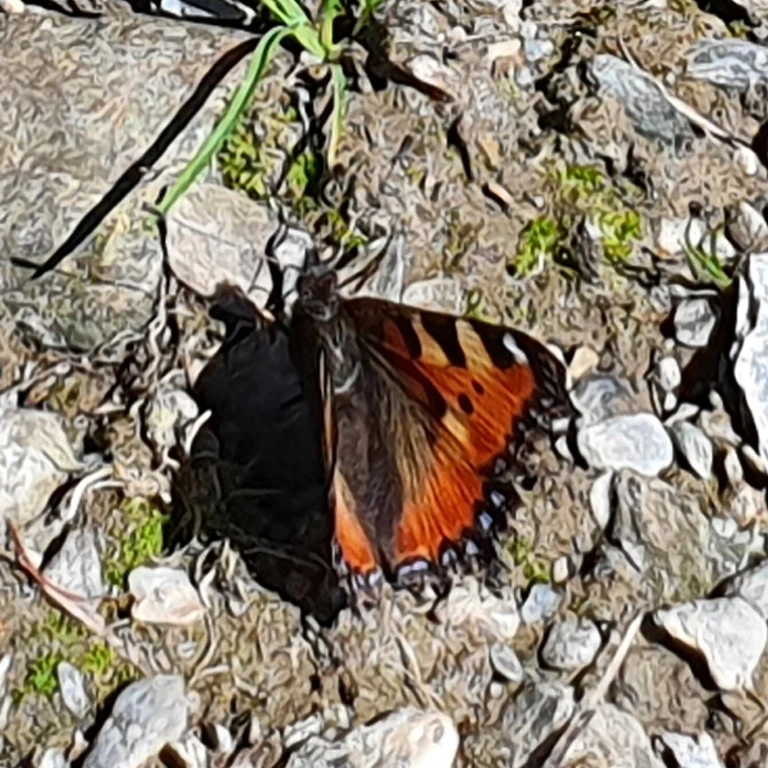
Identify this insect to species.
Aglais urticae
